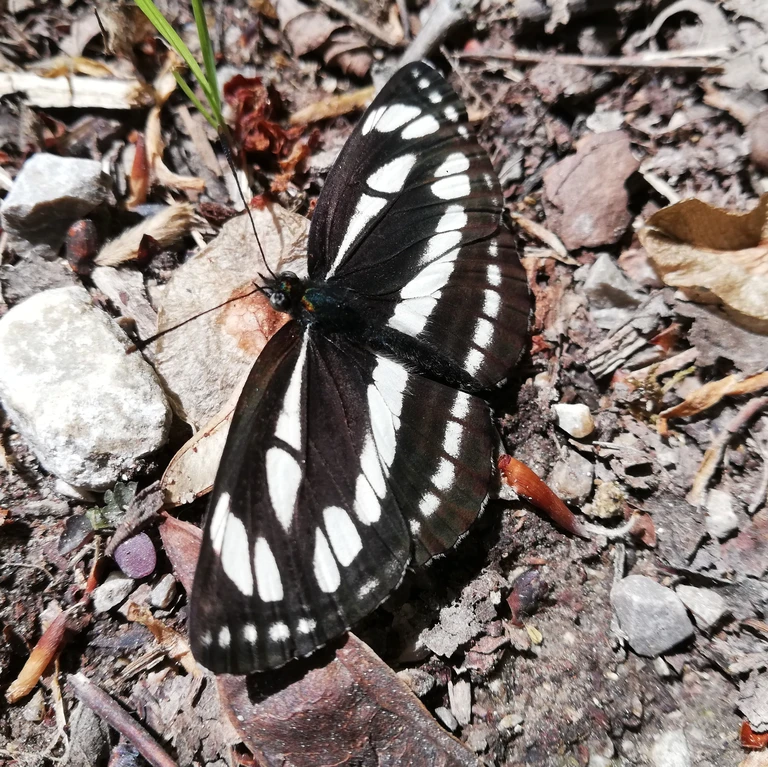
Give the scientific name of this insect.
Neptis sappho
